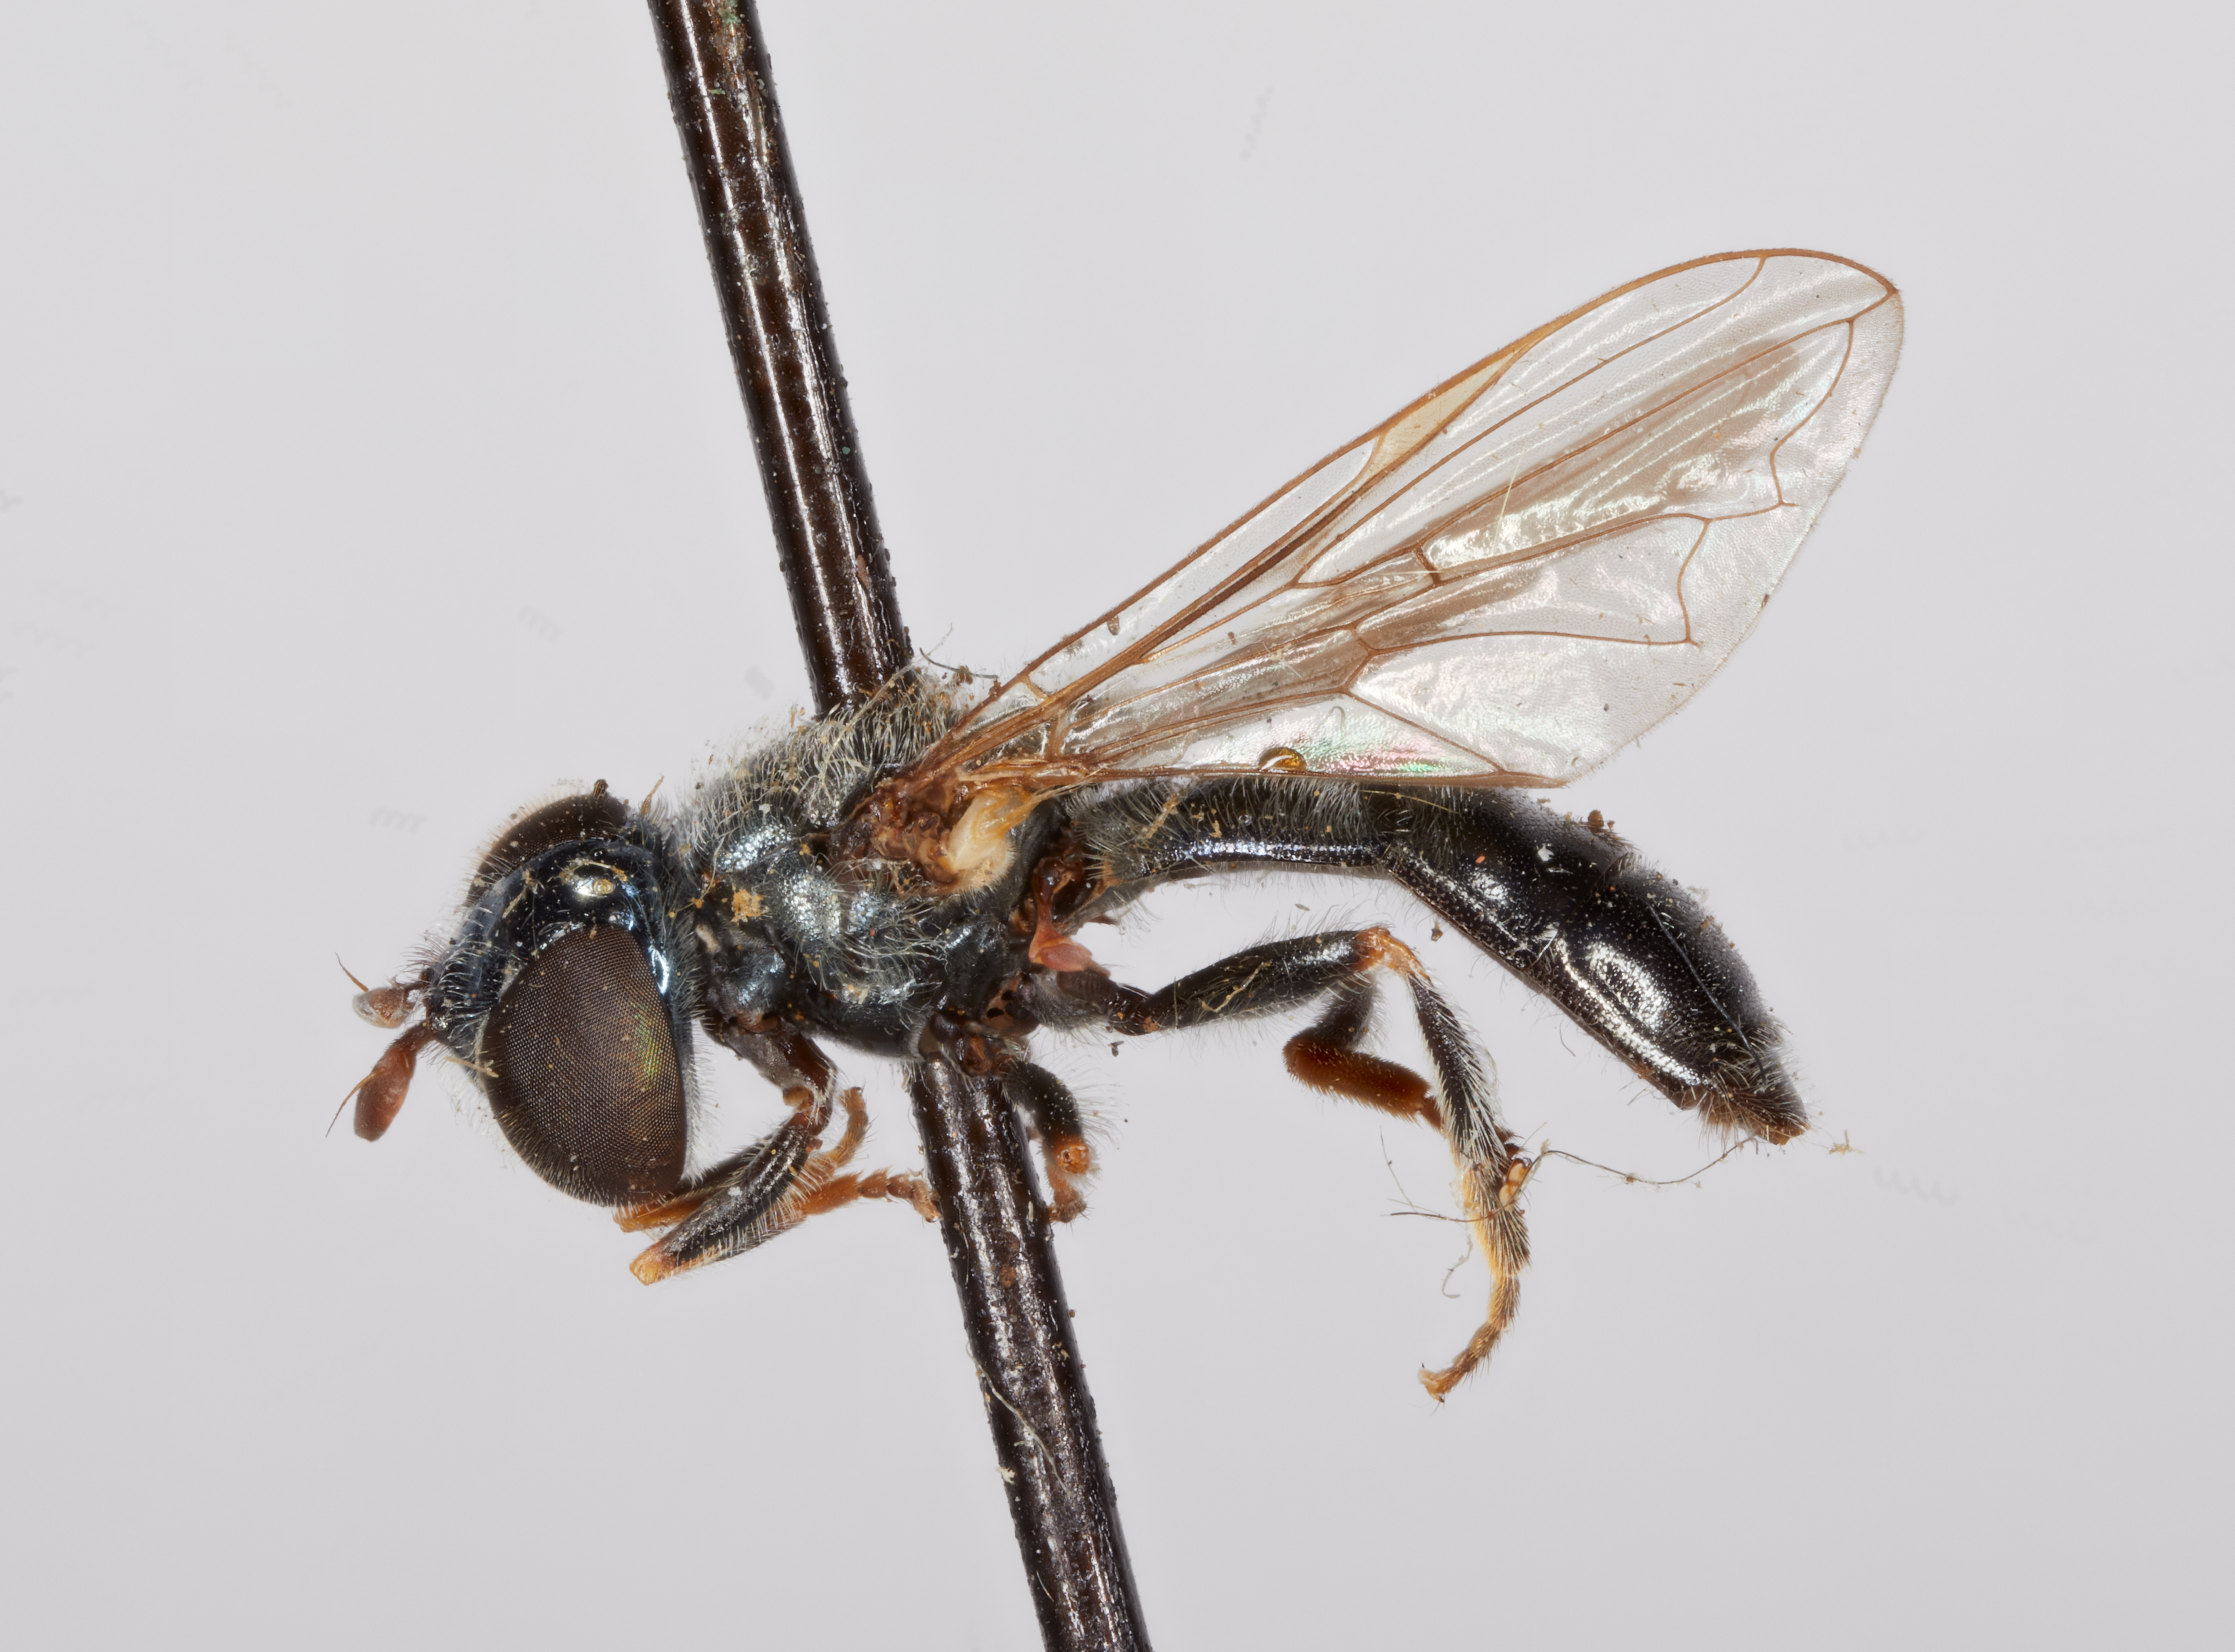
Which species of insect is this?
Pipiza pistica
